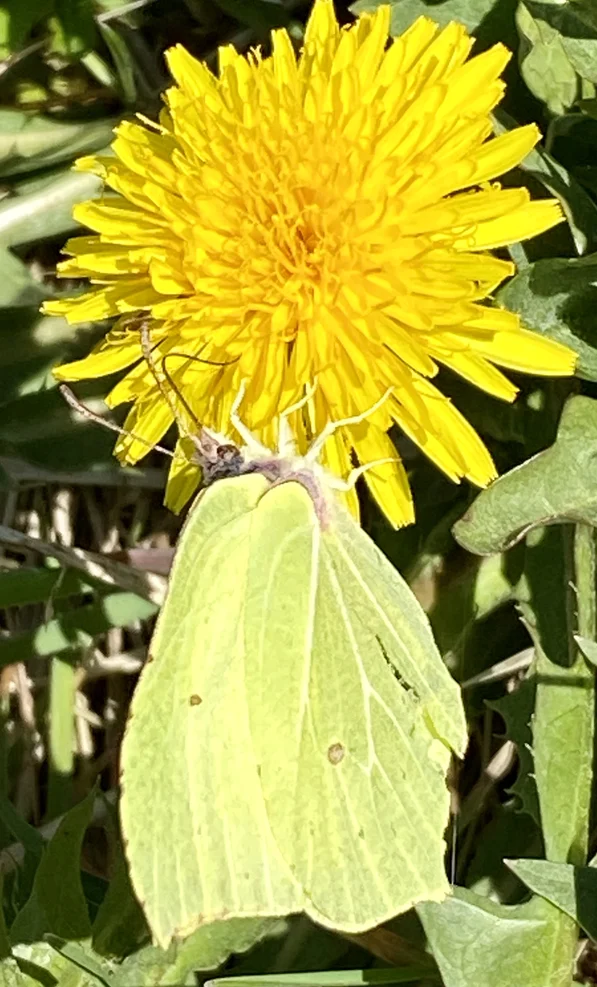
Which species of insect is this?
Gonepteryx rhamni
